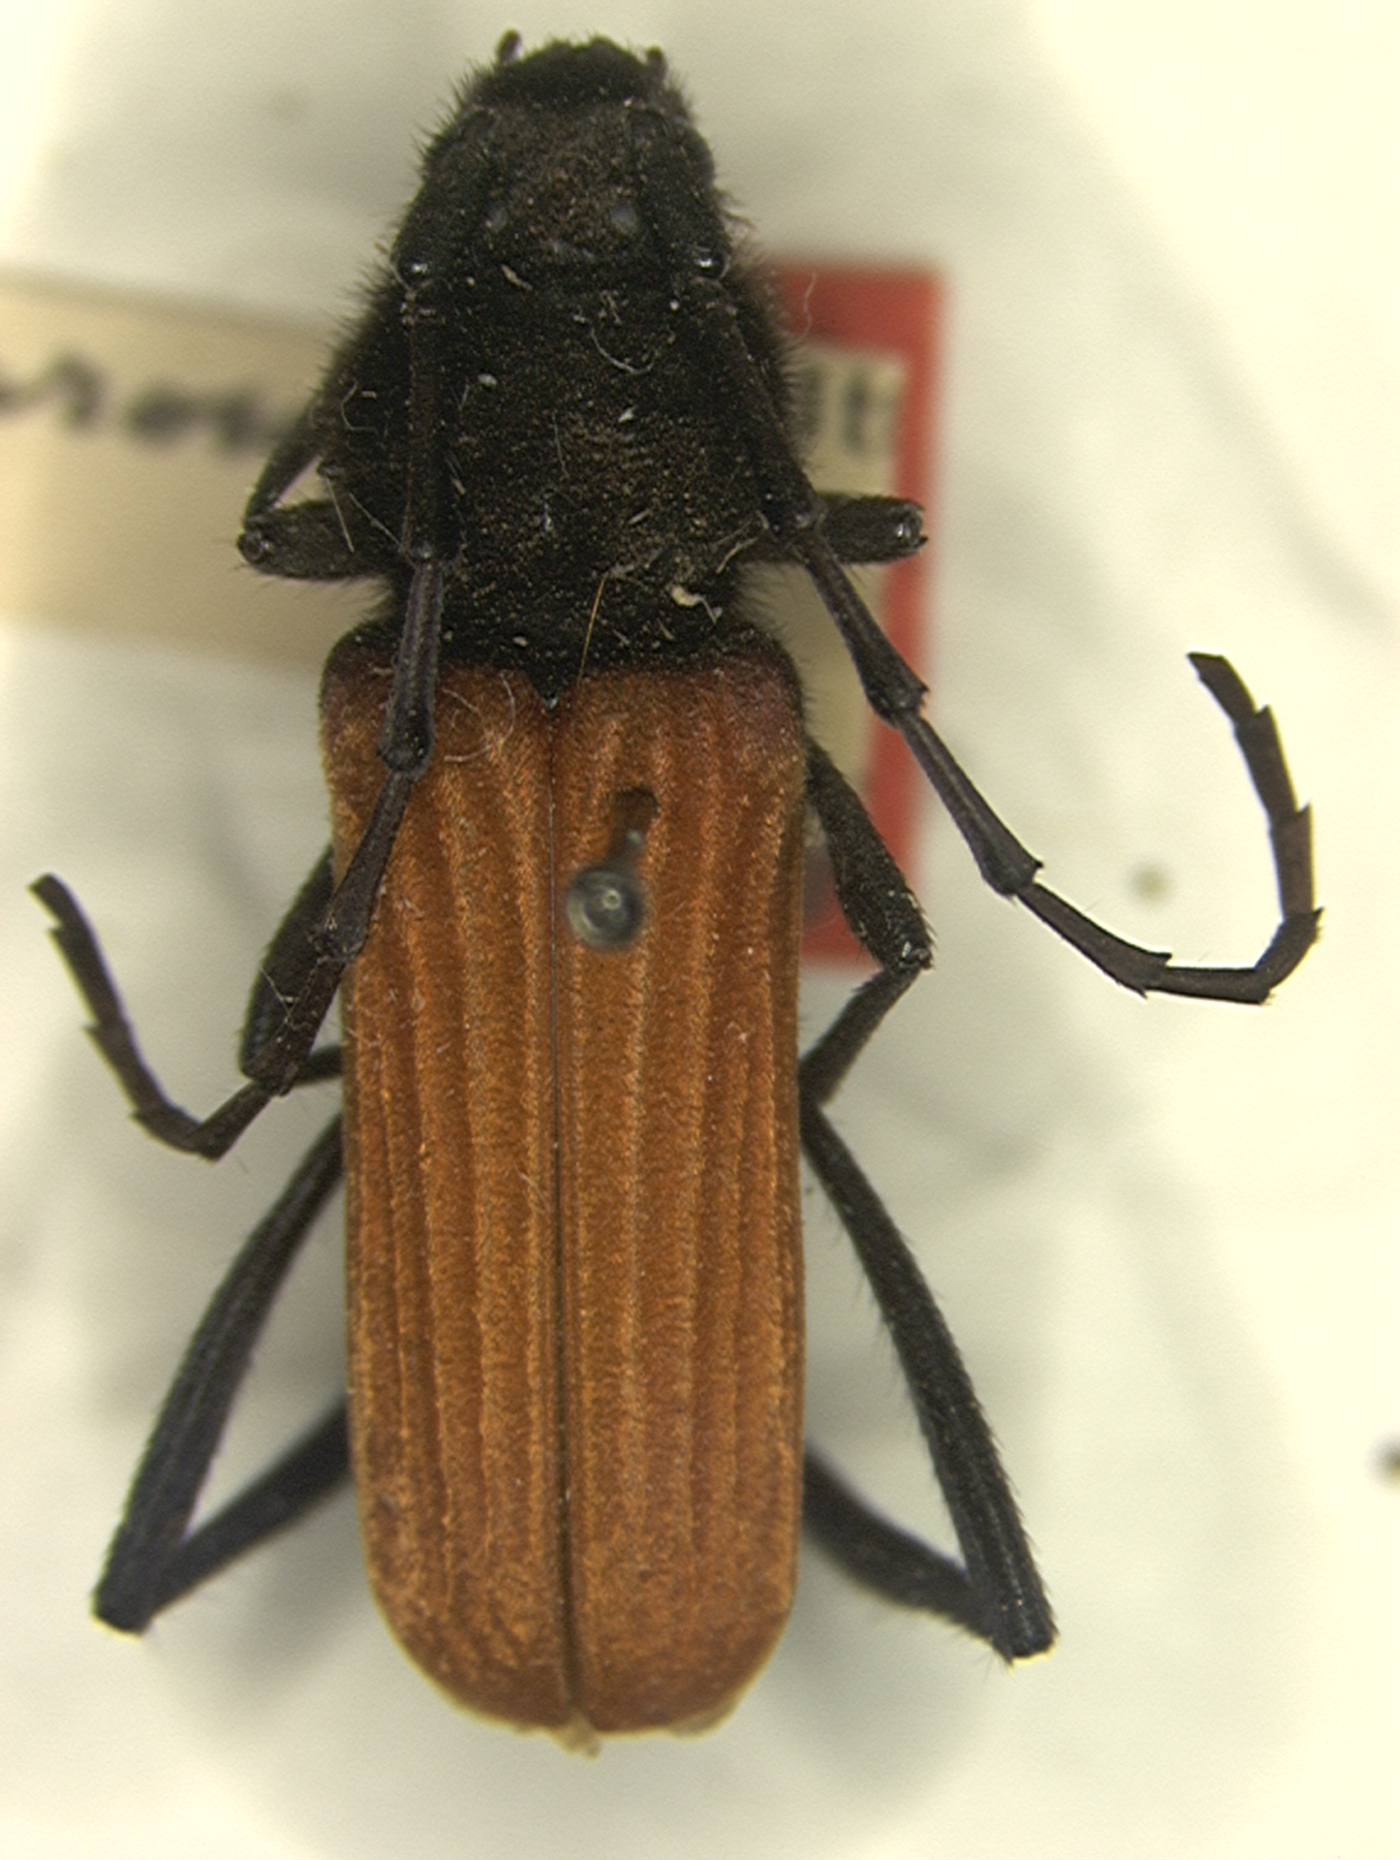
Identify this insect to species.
Tragidion parowanum (also Tragidion auripenne)
